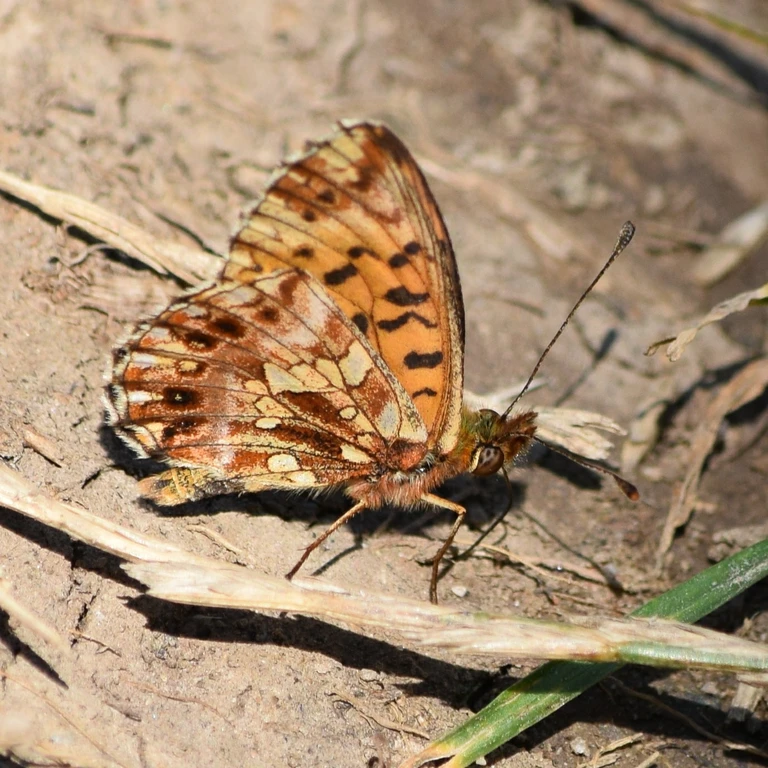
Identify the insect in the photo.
Boloria dia
